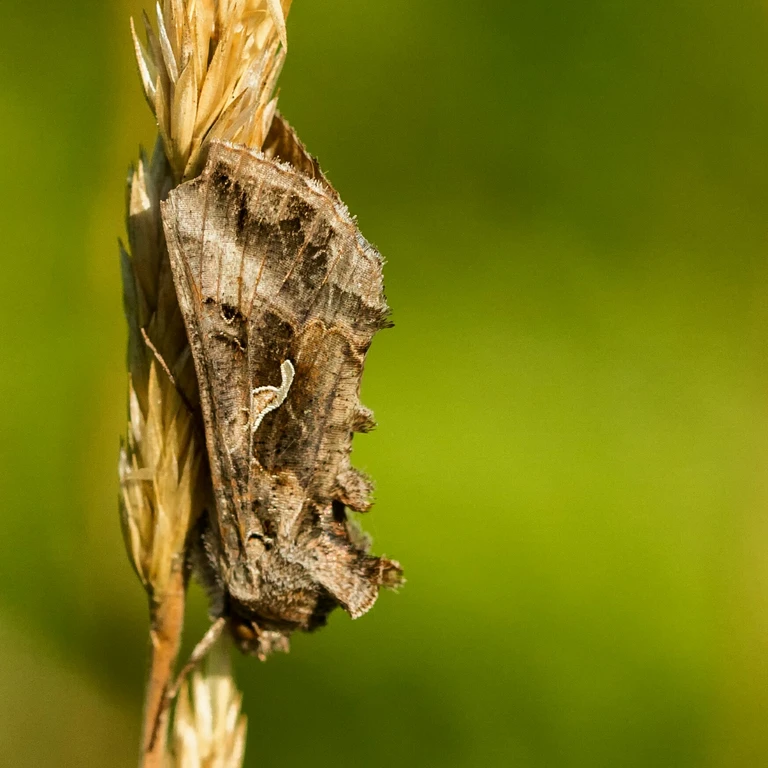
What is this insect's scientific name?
Autographa gamma
